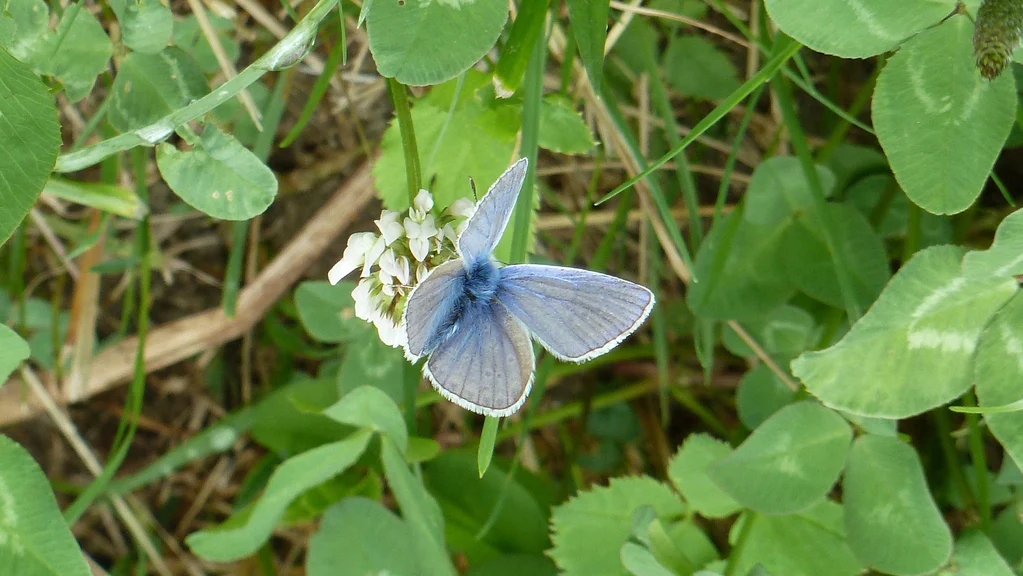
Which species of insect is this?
Polyommatus icarus
